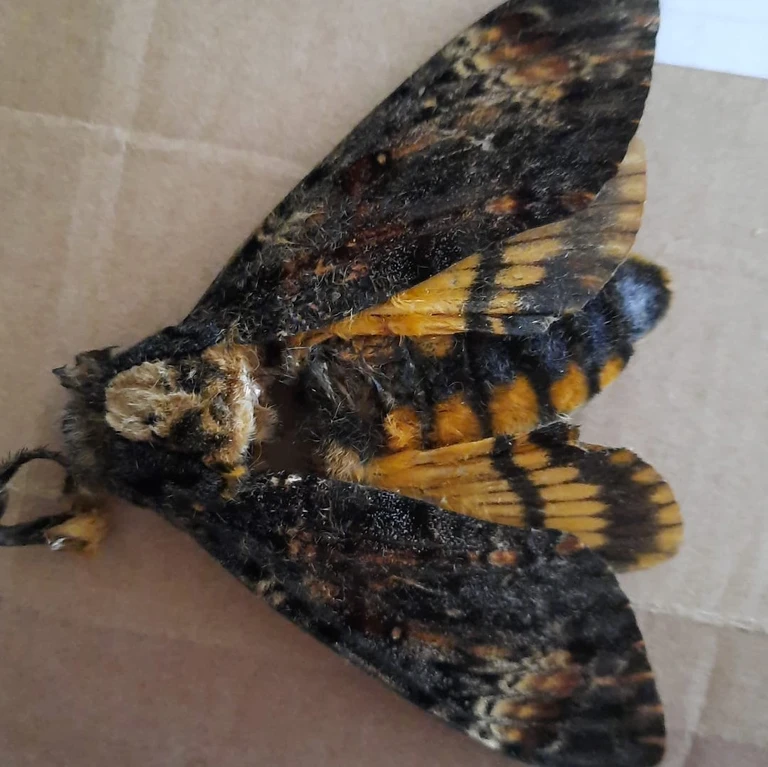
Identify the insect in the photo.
Acherontia atropos
